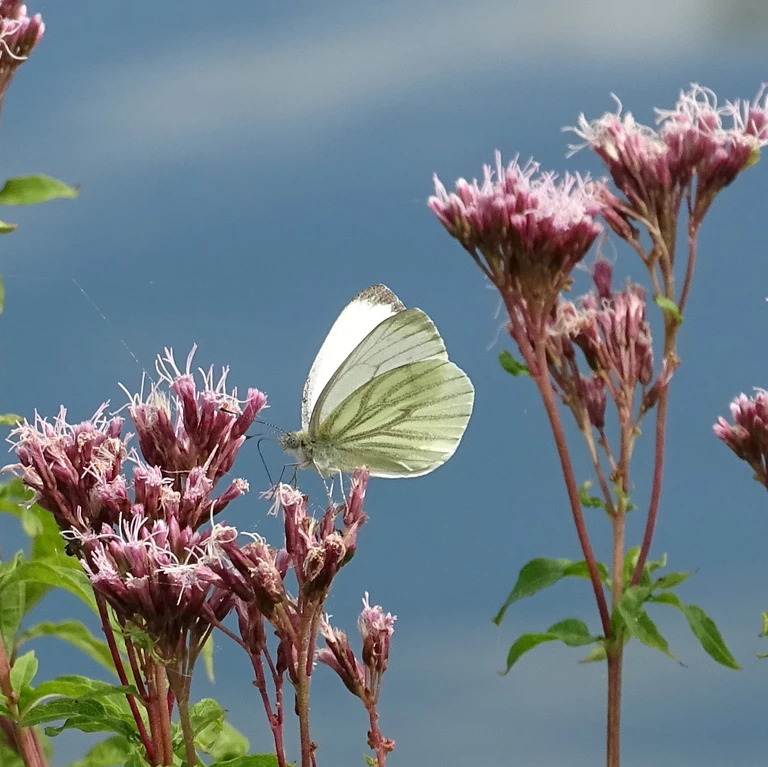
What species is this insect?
Pieris napi
